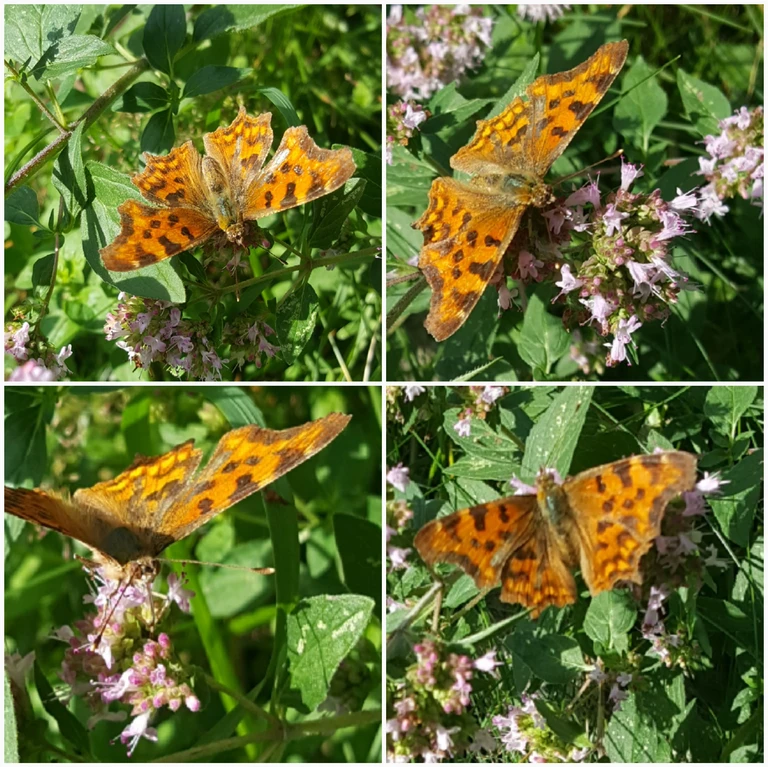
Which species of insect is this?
Polygonia c-album
